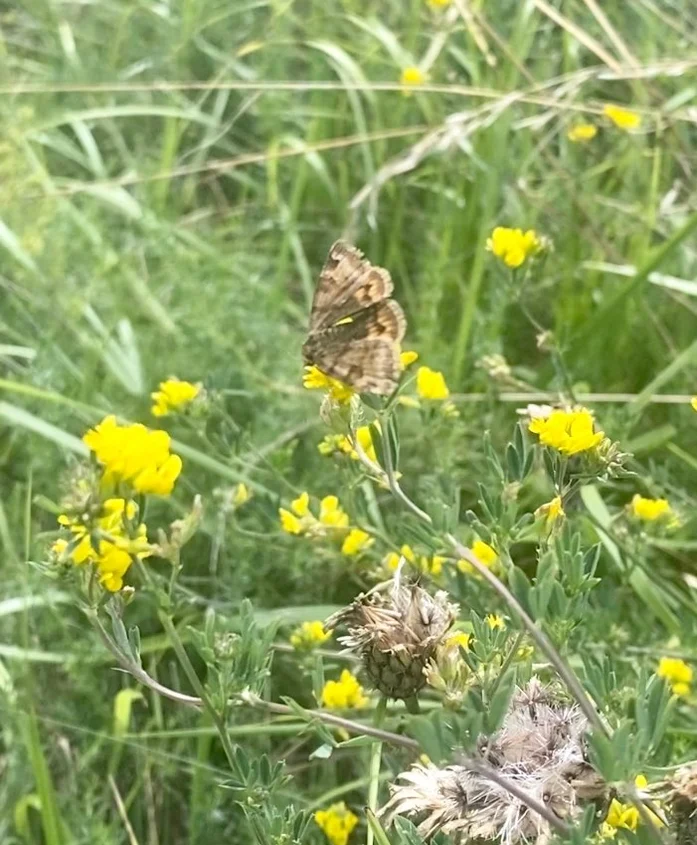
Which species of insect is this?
Euclidia glyphica
